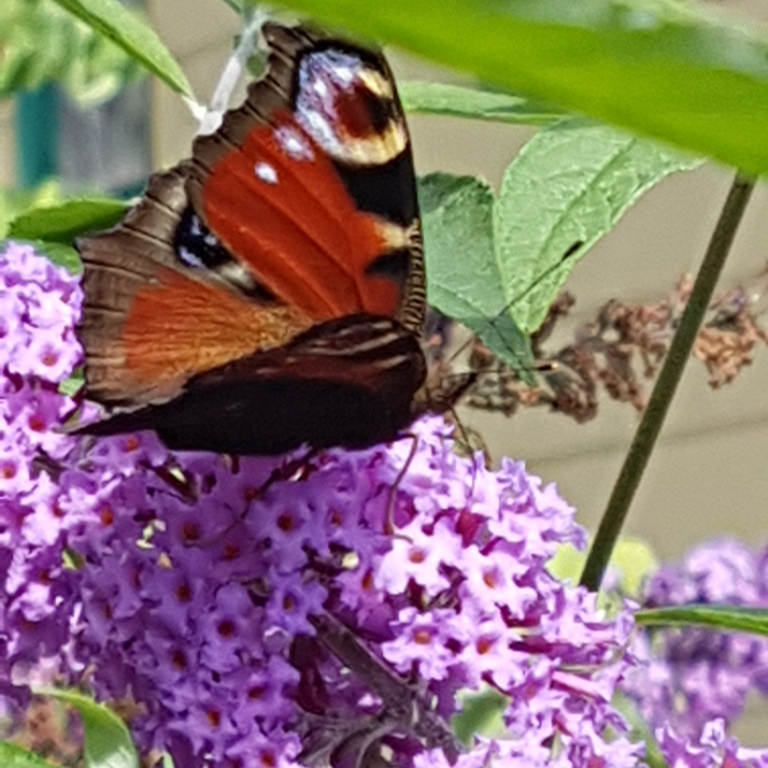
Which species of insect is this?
Aglais io
